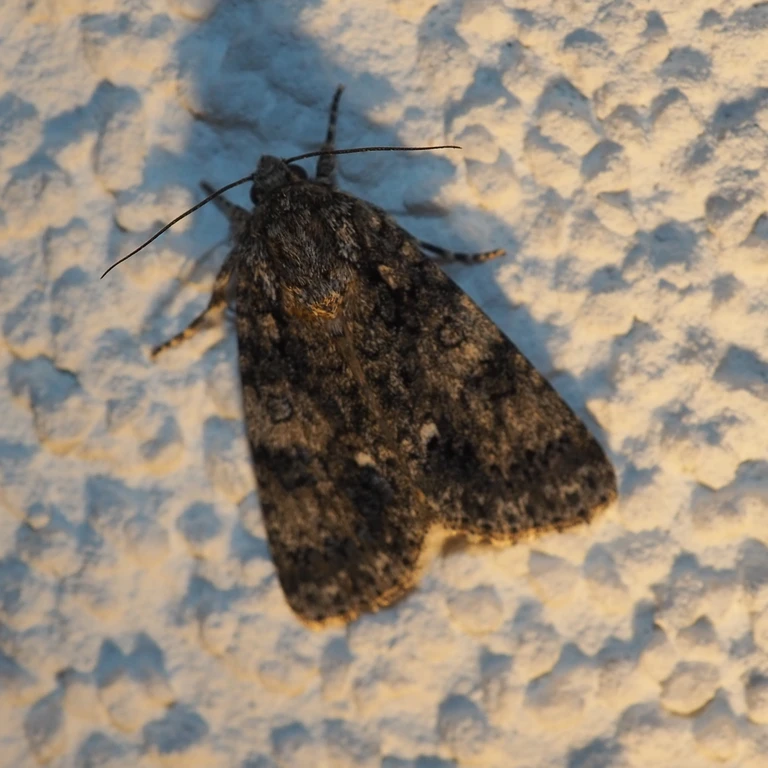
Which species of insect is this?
Acronicta rumicis
